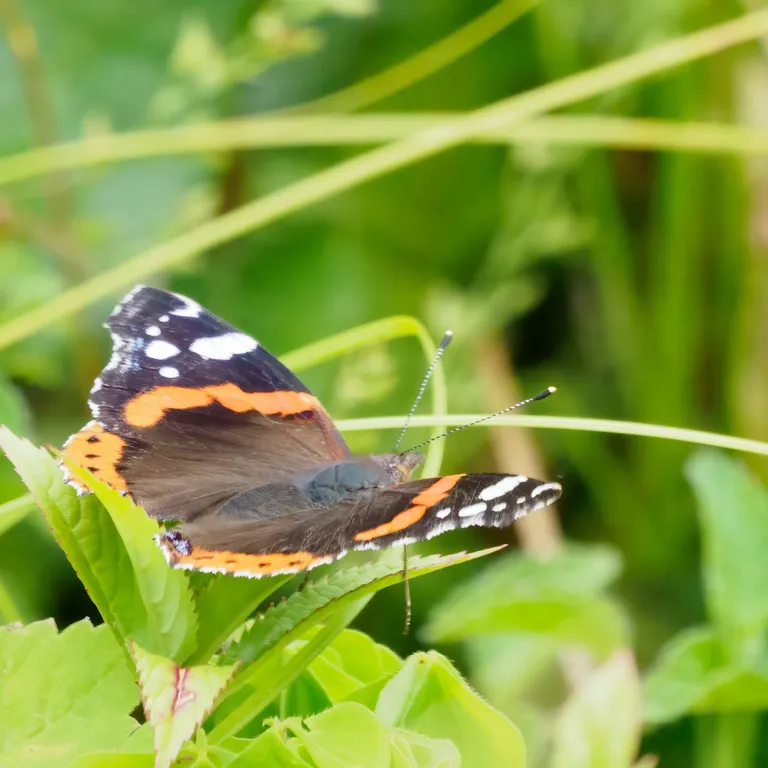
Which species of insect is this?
Vanessa atalanta
